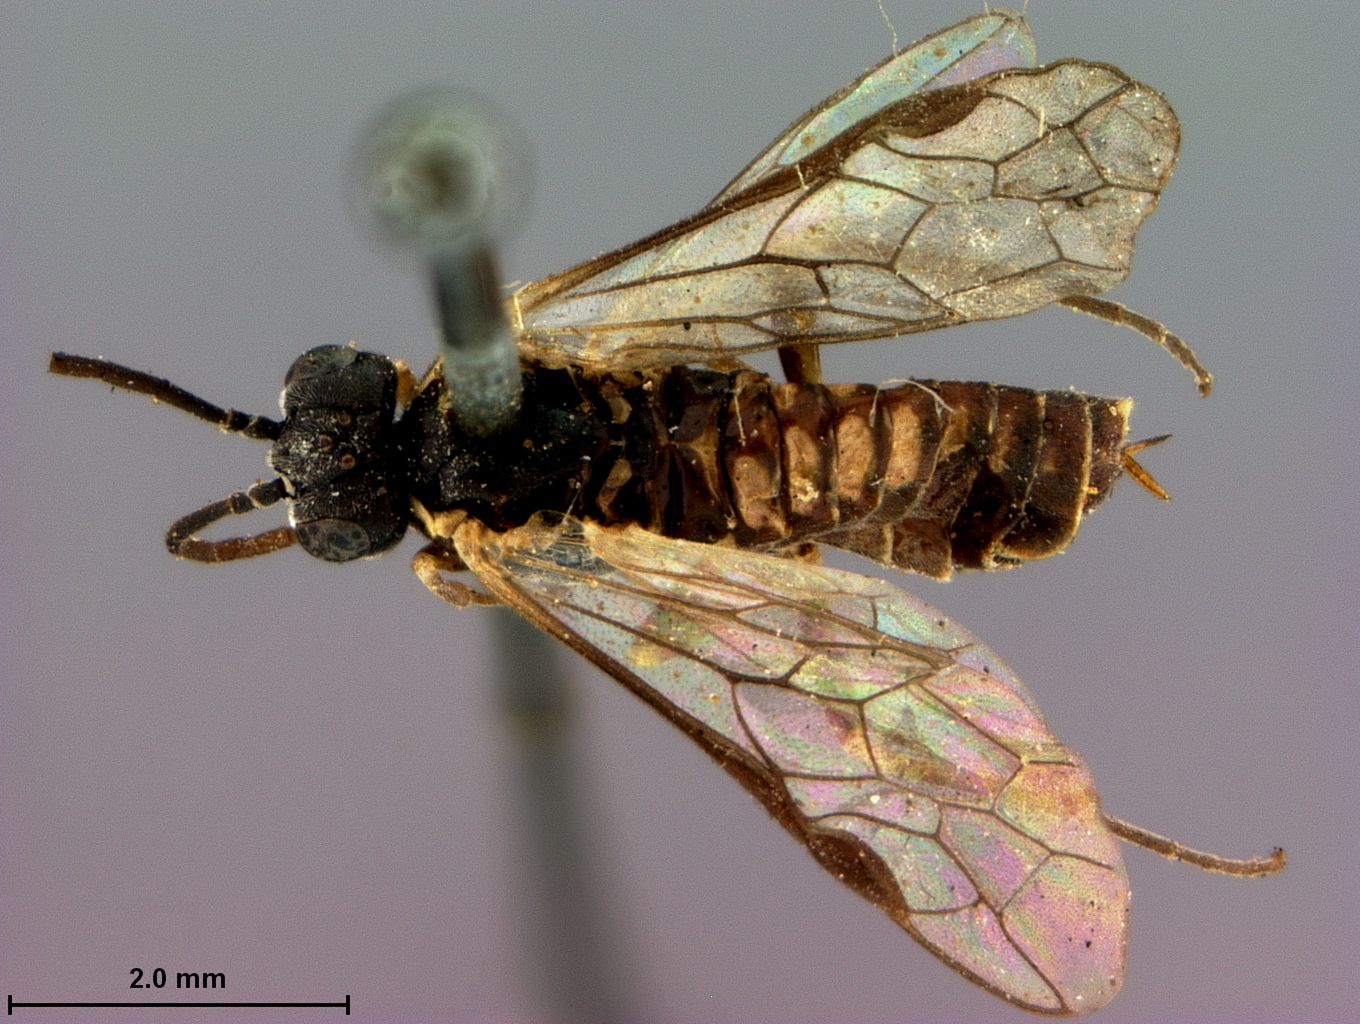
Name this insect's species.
Poecilostoma submaculata
